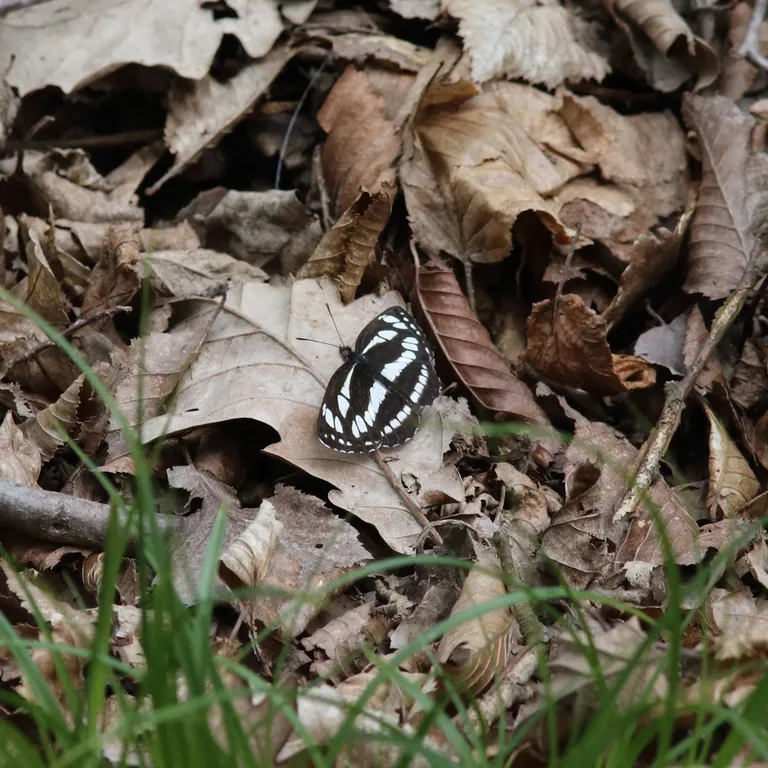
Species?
Neptis sappho
